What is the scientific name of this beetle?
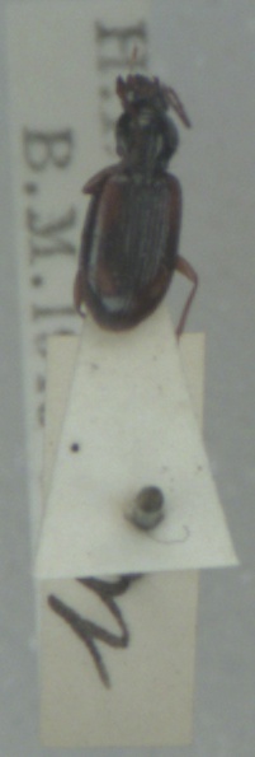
Bembidion tetracolum
